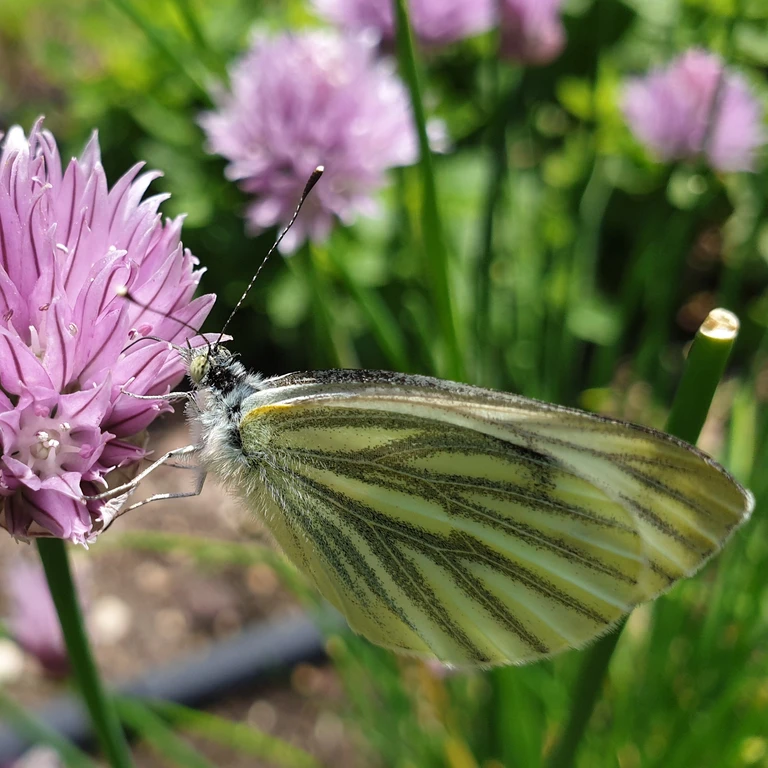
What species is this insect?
Pieris napi
